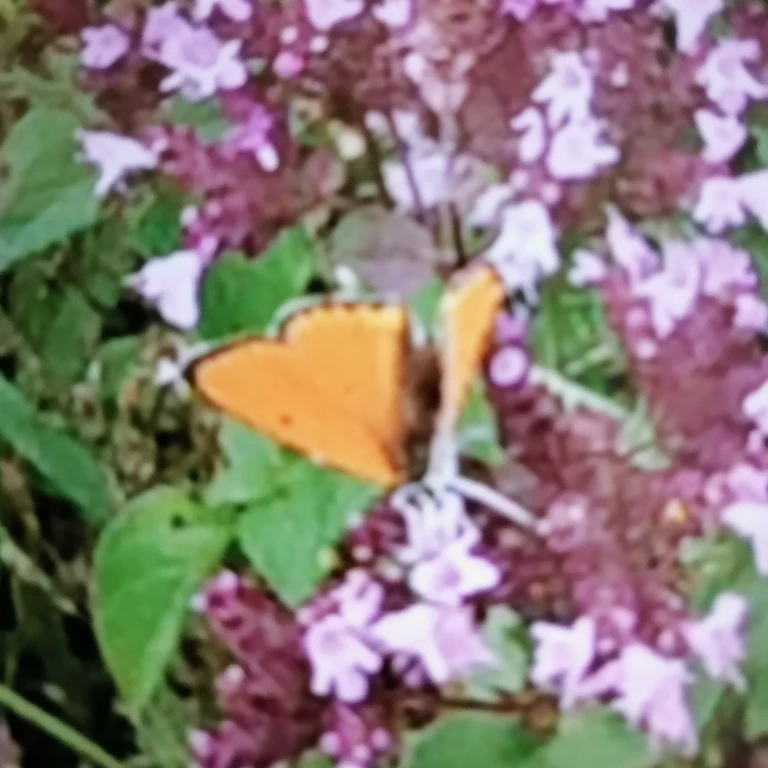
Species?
Lycaena dispar
